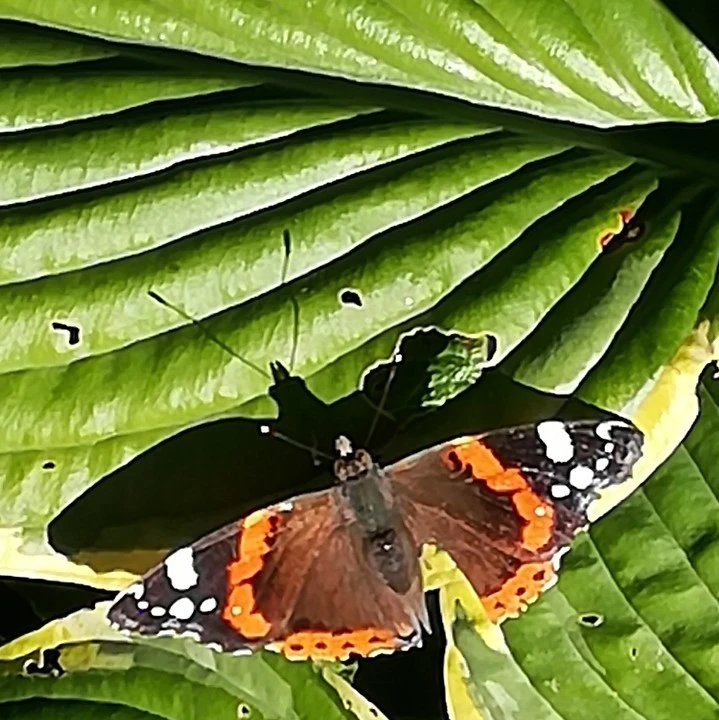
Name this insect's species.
Vanessa atalanta
